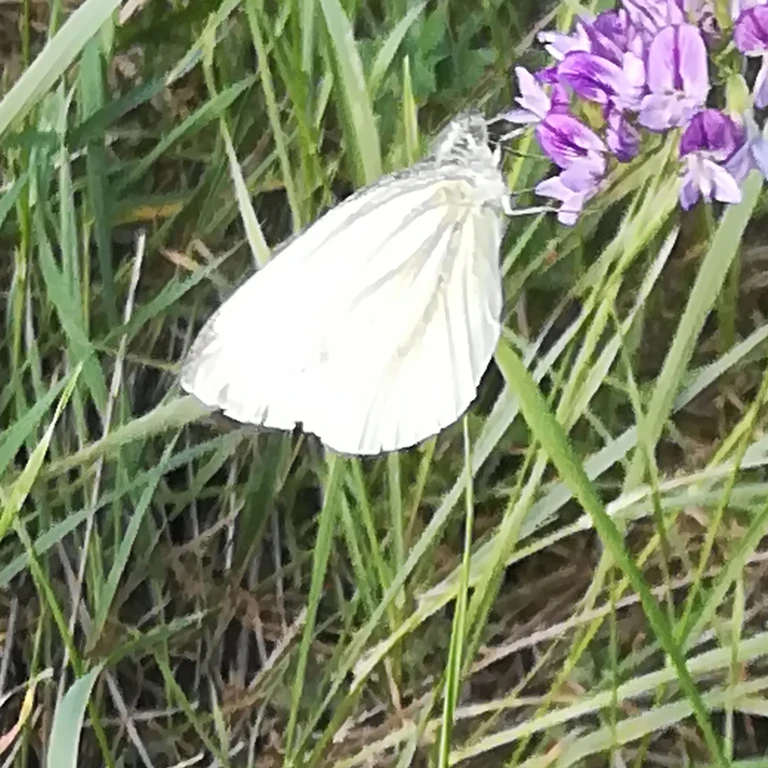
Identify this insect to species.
Pieris napi
